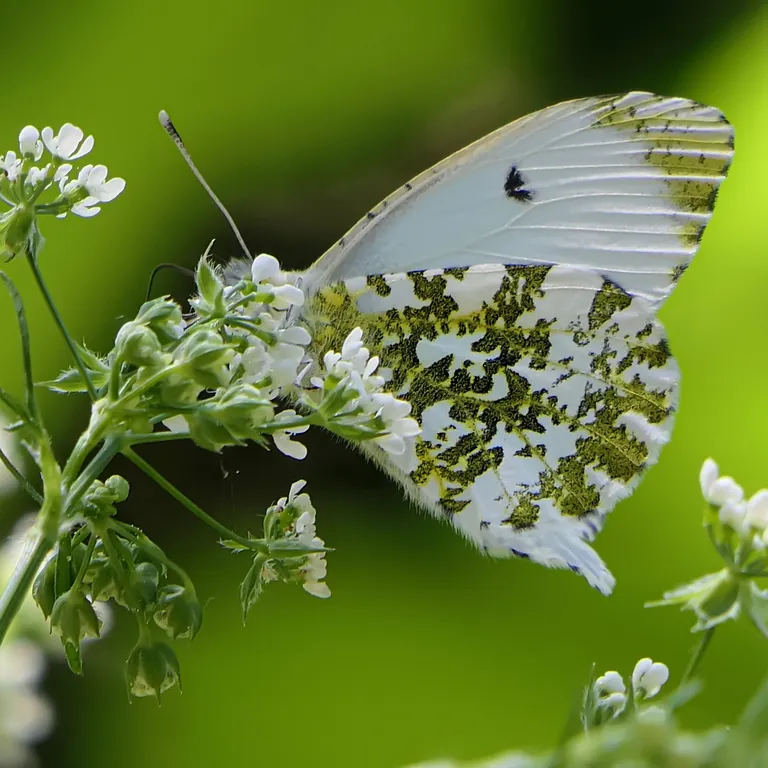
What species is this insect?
Anthocharis cardamines
